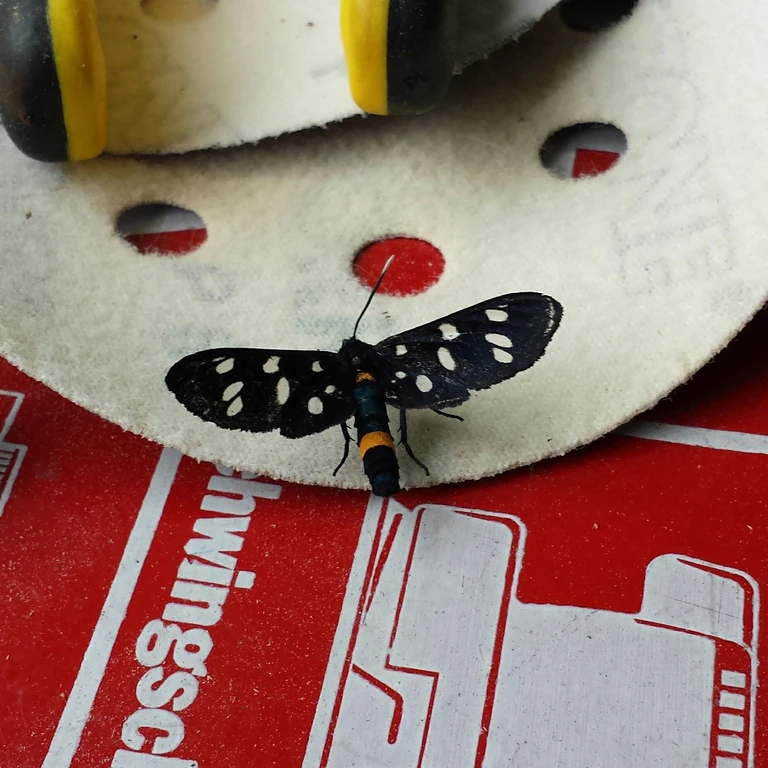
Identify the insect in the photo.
Amata phegea
